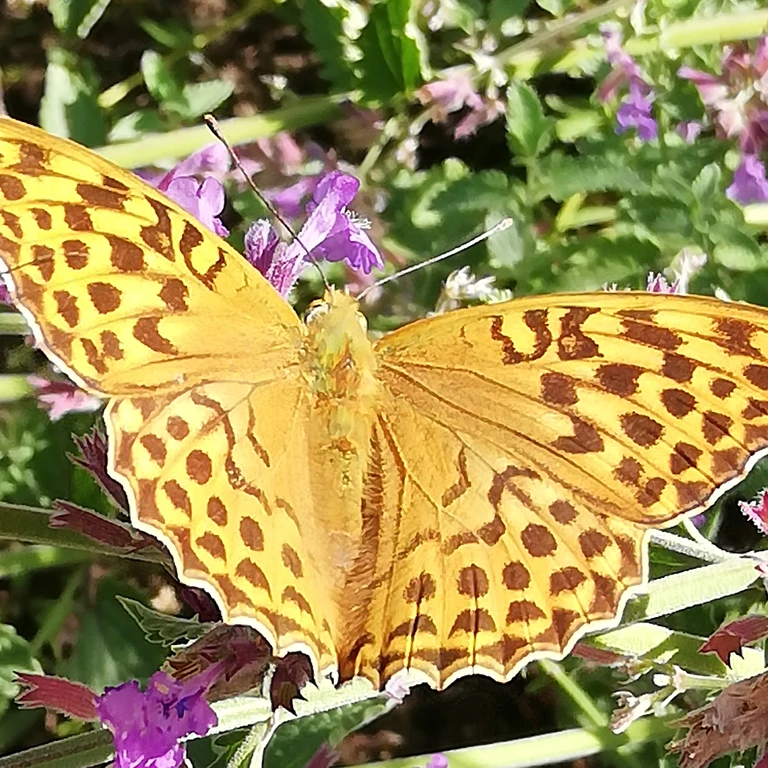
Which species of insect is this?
Argynnis paphia
